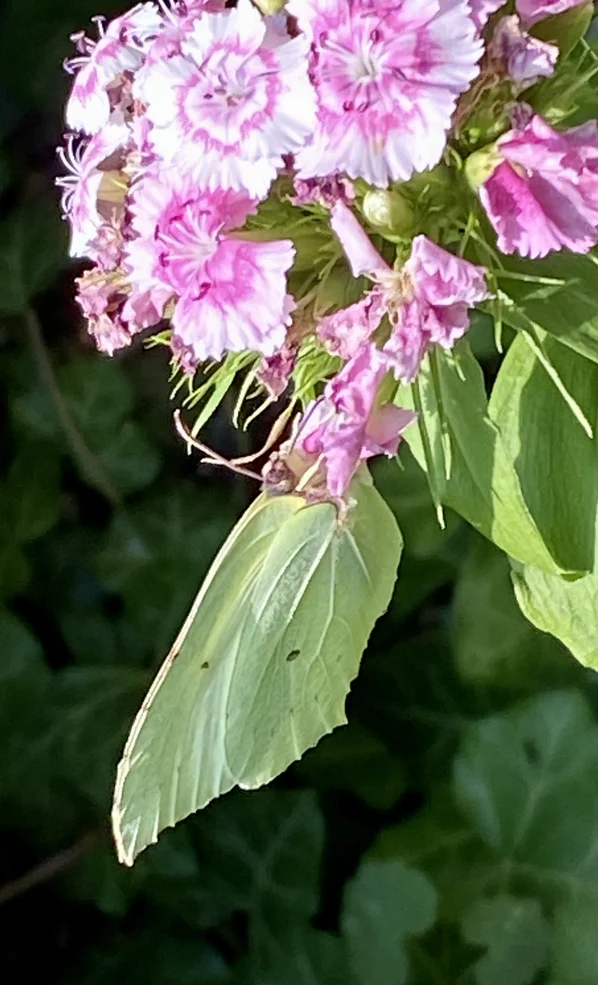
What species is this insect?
Gonepteryx rhamni
